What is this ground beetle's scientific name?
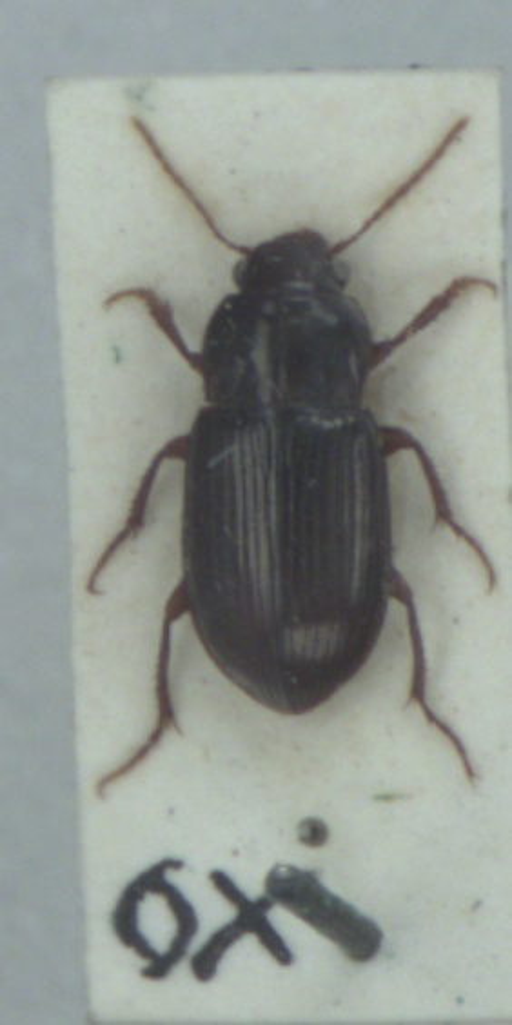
Amara apricaria
